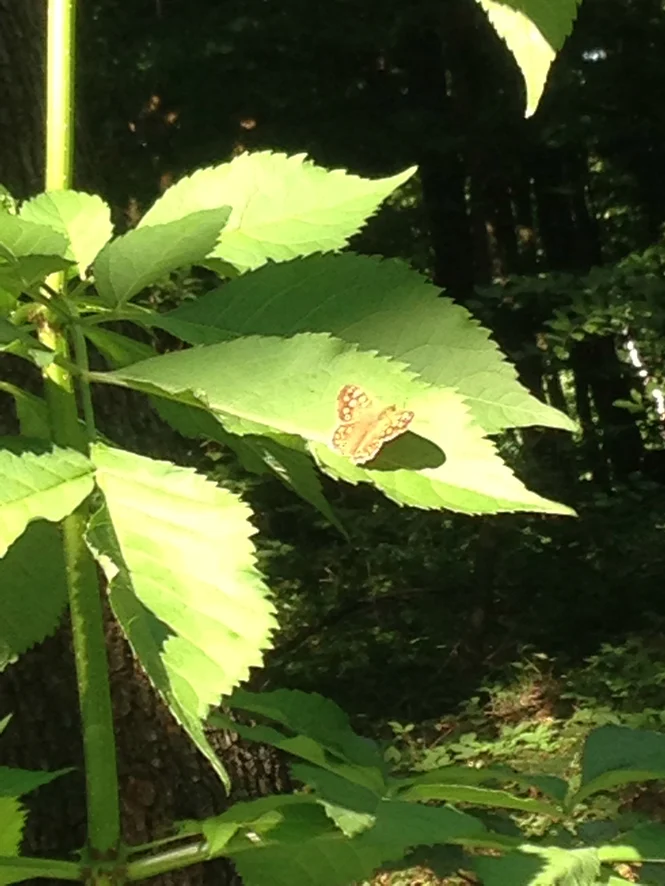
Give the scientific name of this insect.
Pararge aegeria
